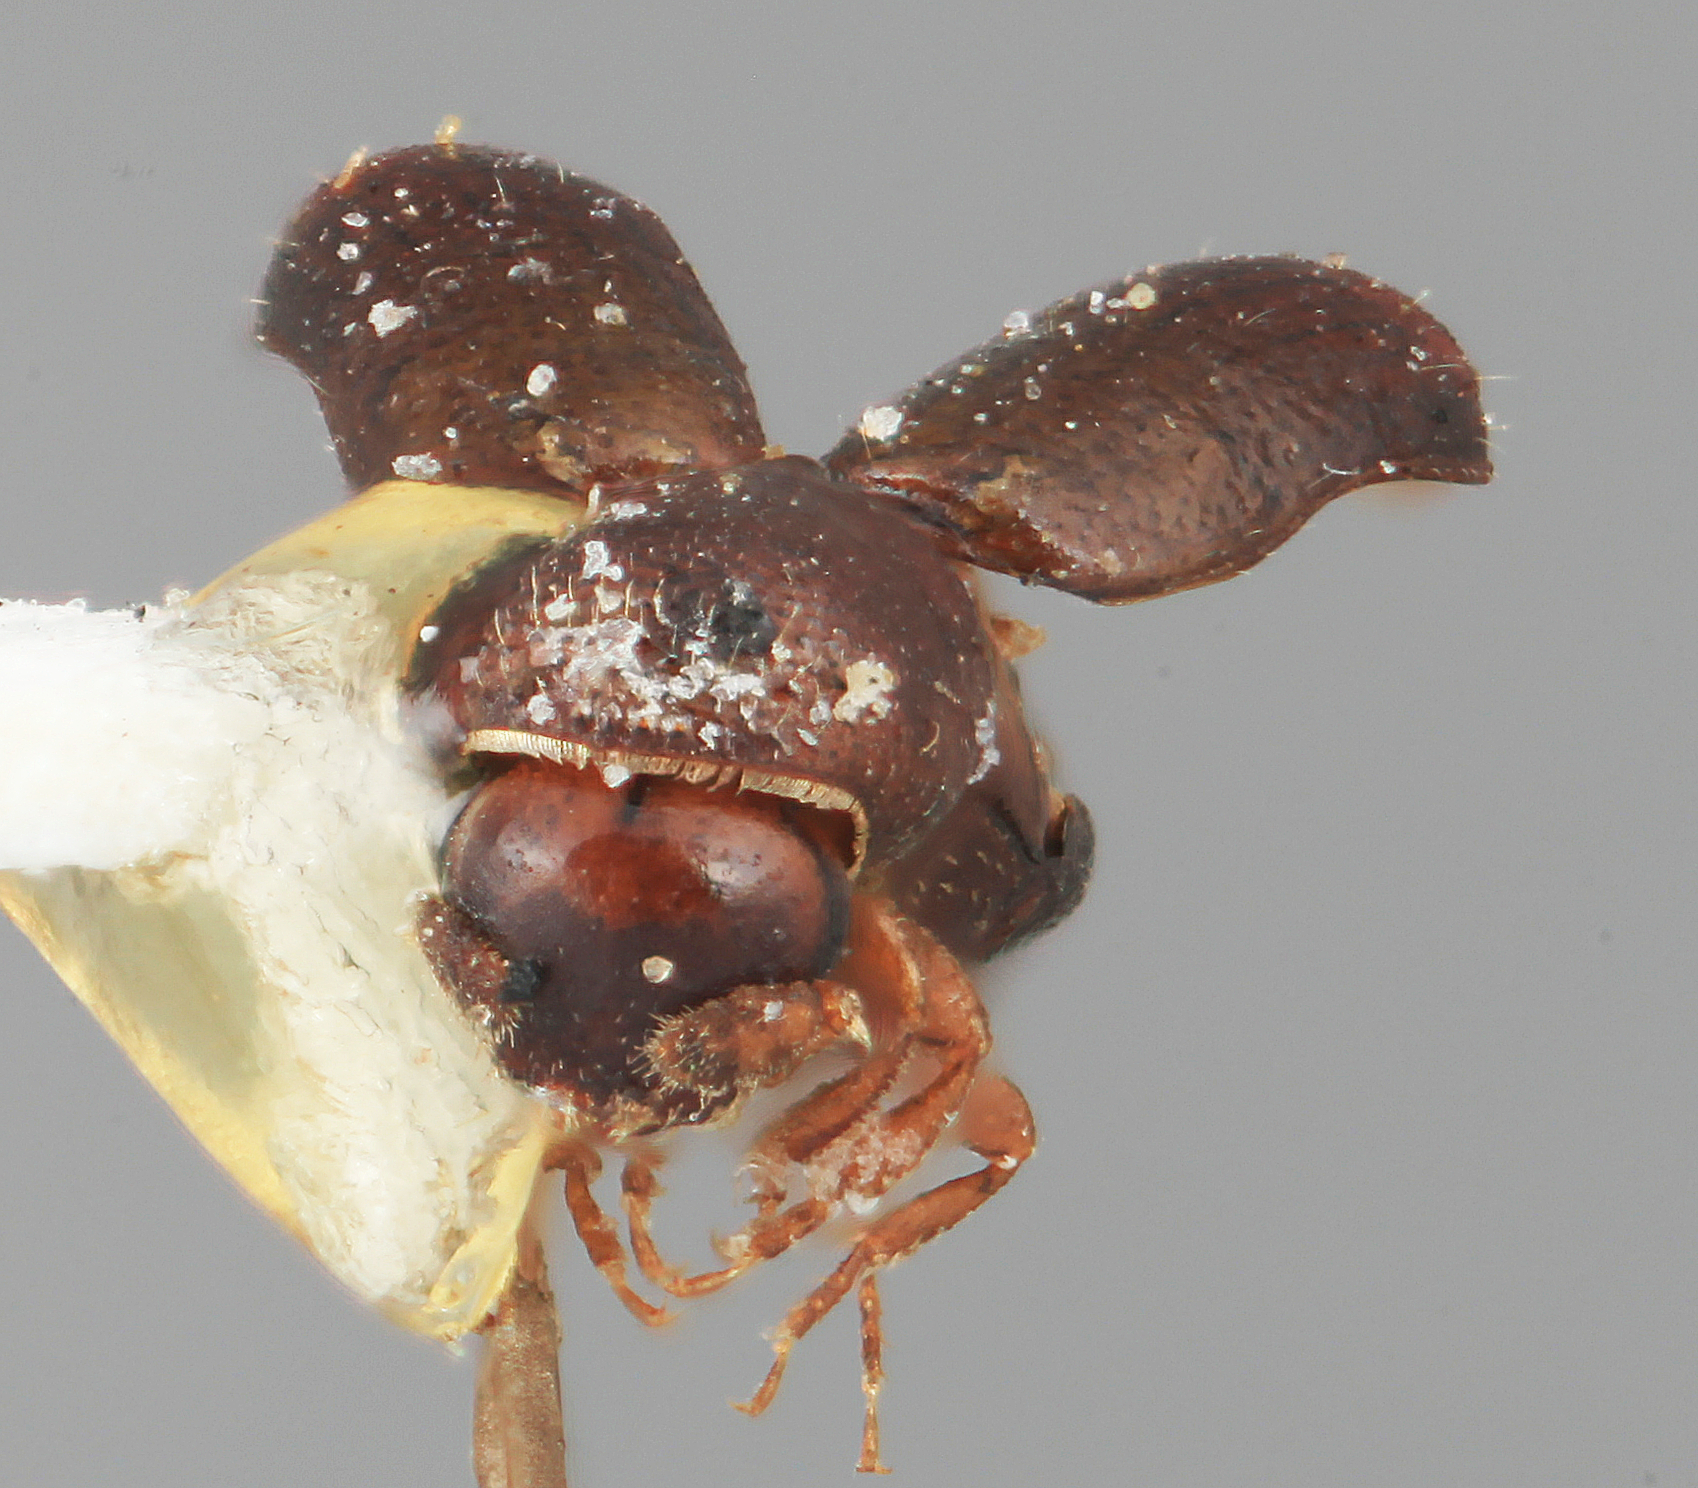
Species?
Microcorthylus tuberculifer
